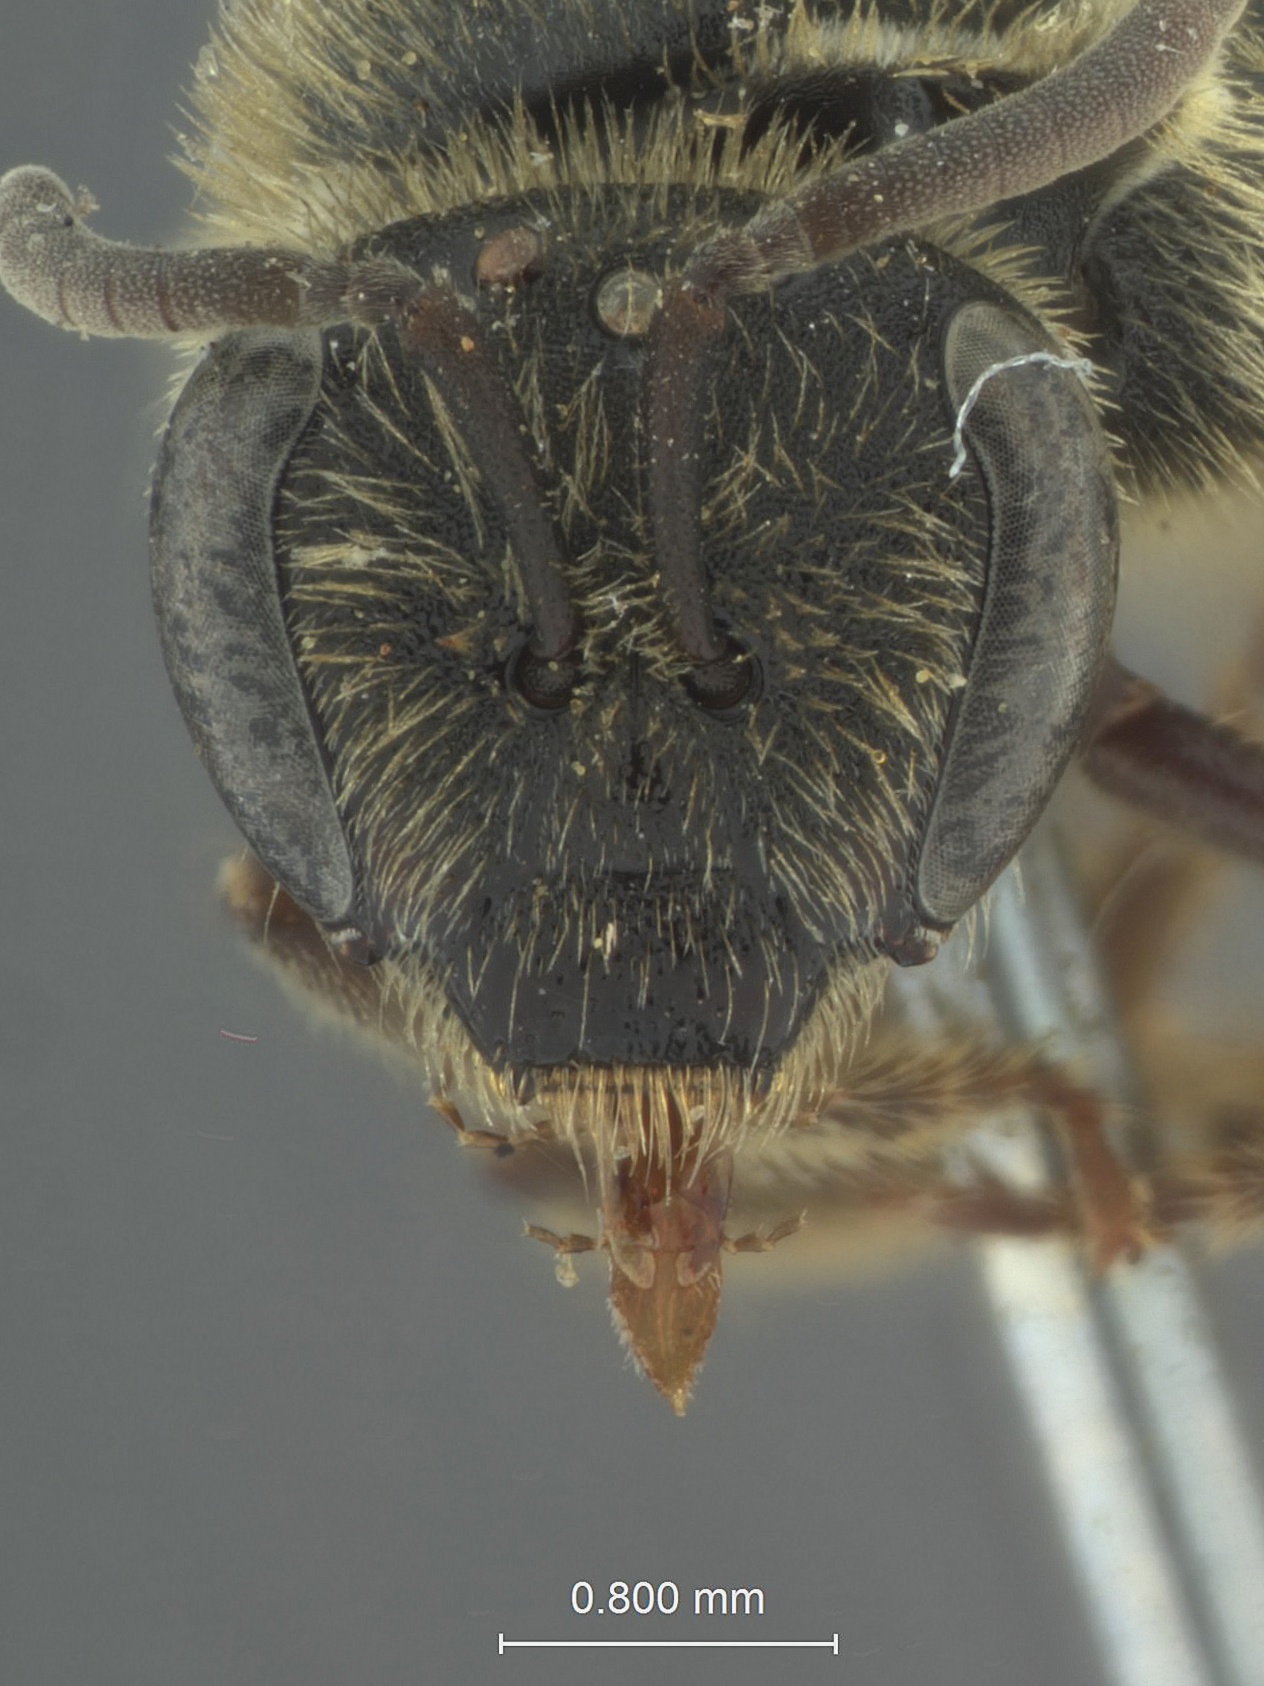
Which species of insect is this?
Halictus cooleyi
